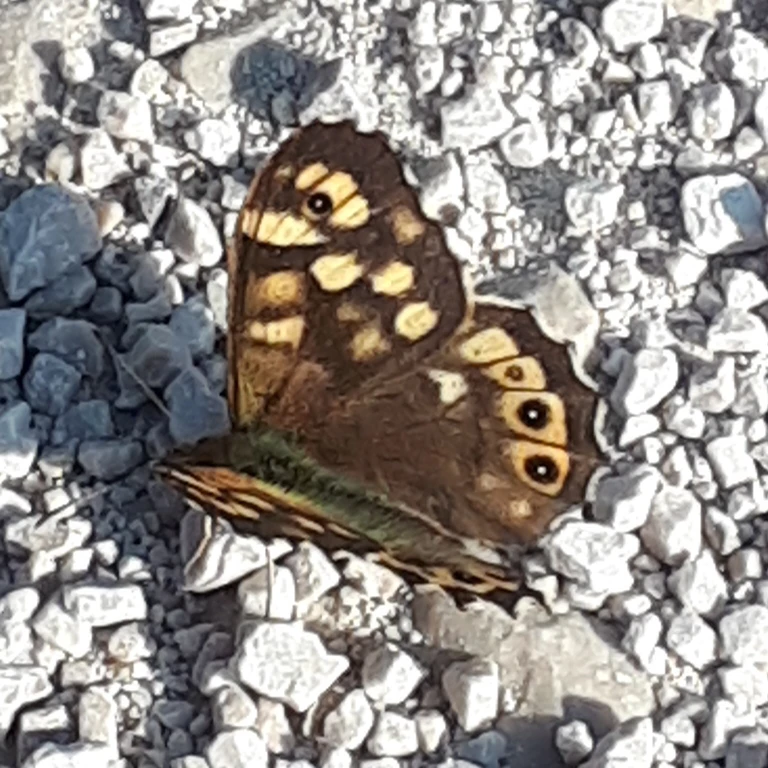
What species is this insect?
Pararge aegeria
